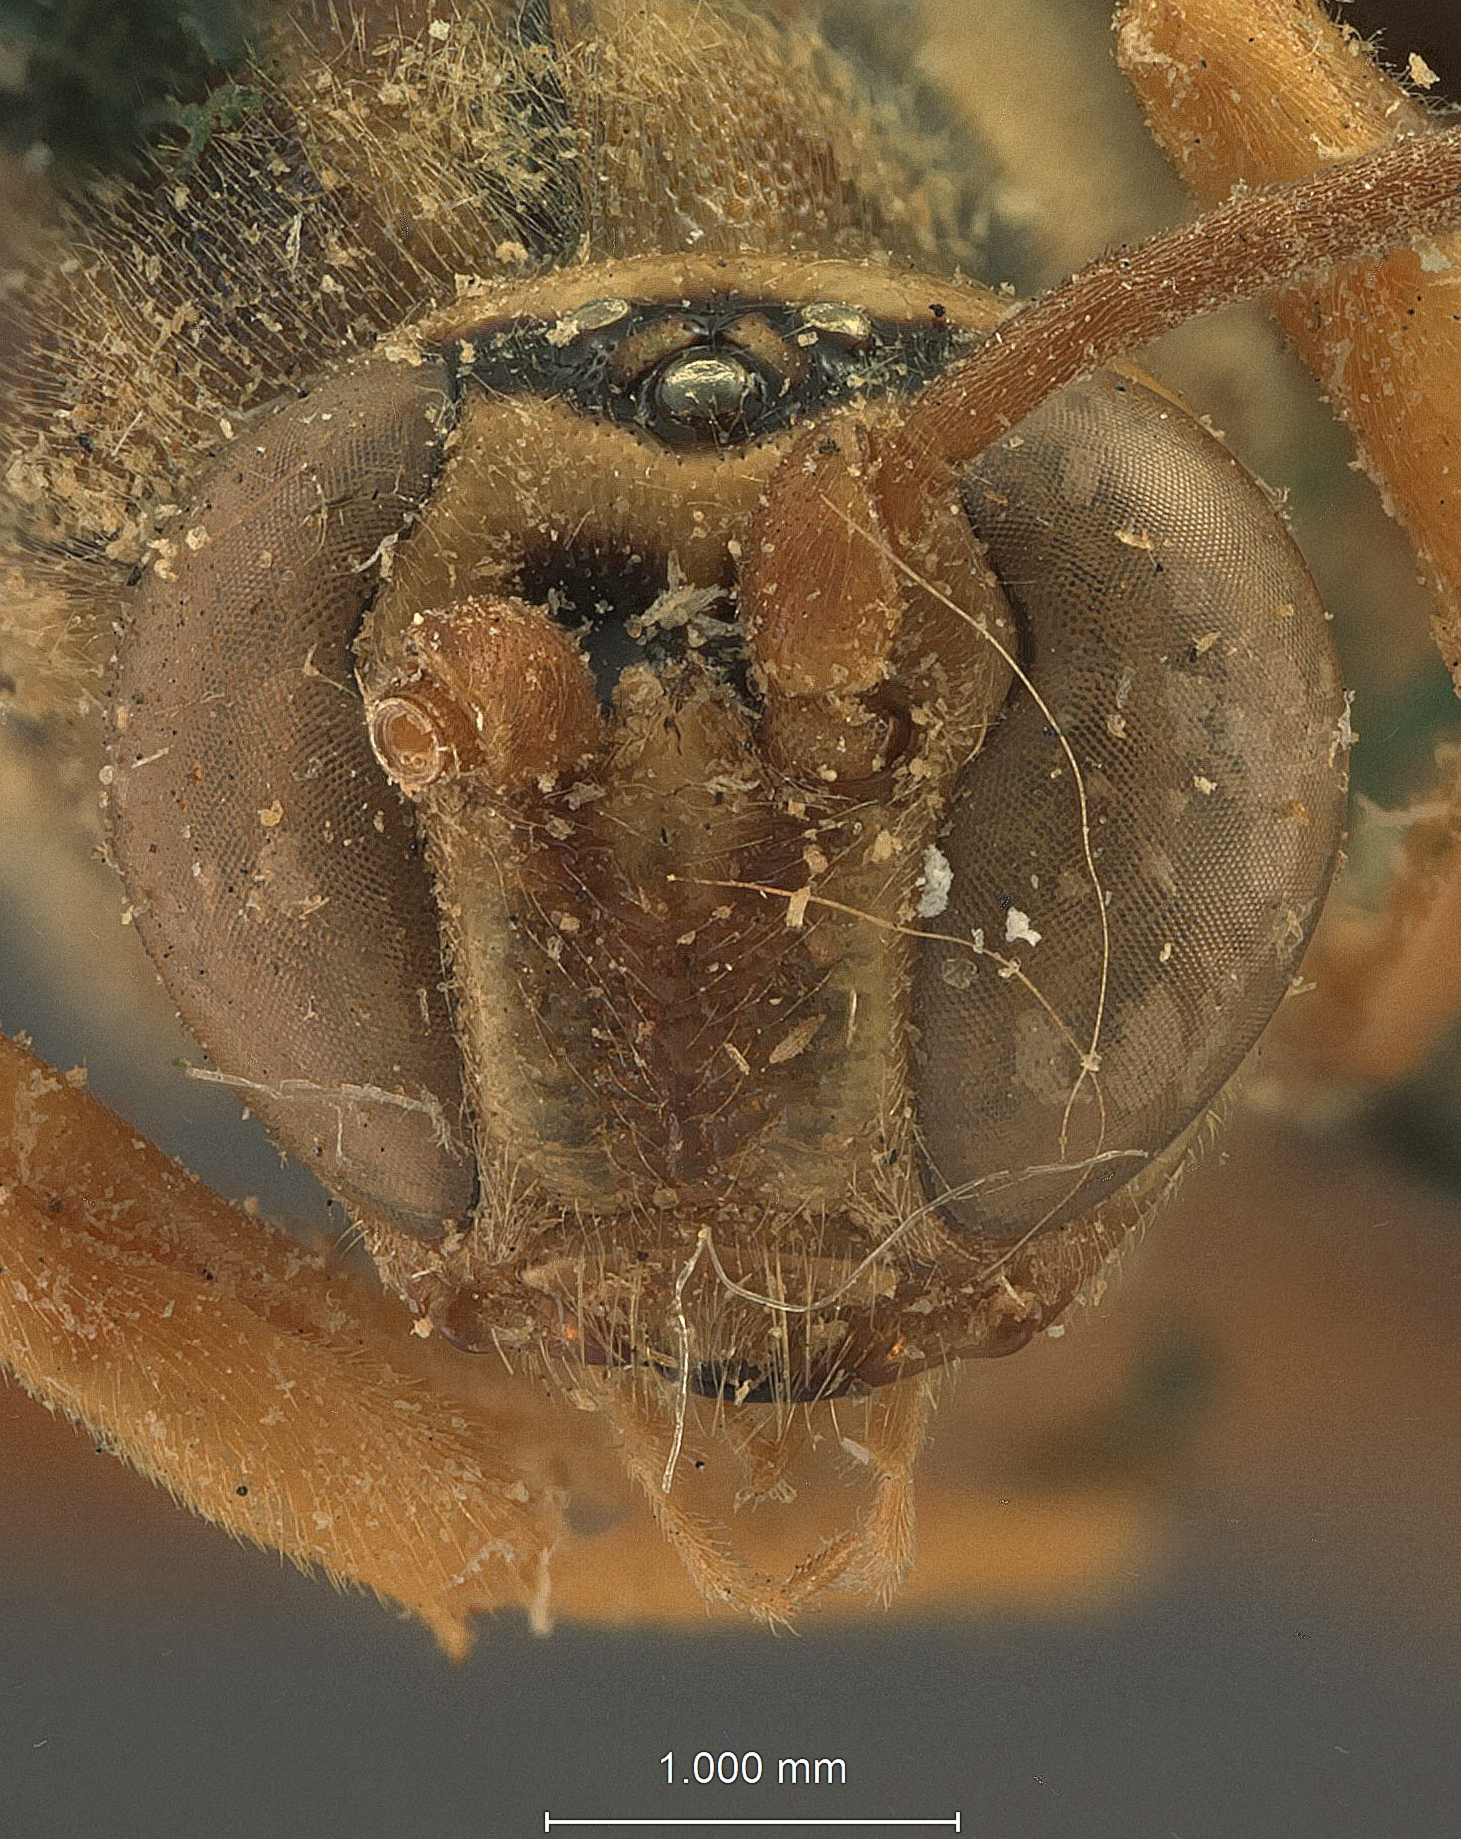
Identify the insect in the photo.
Labena confusa
